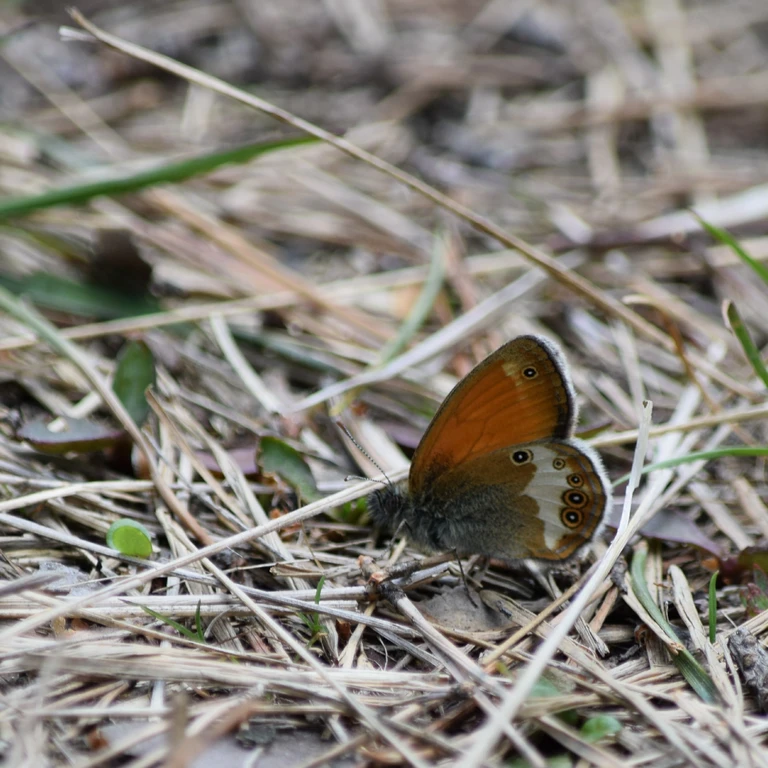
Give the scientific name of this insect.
Coenonympha arcania
